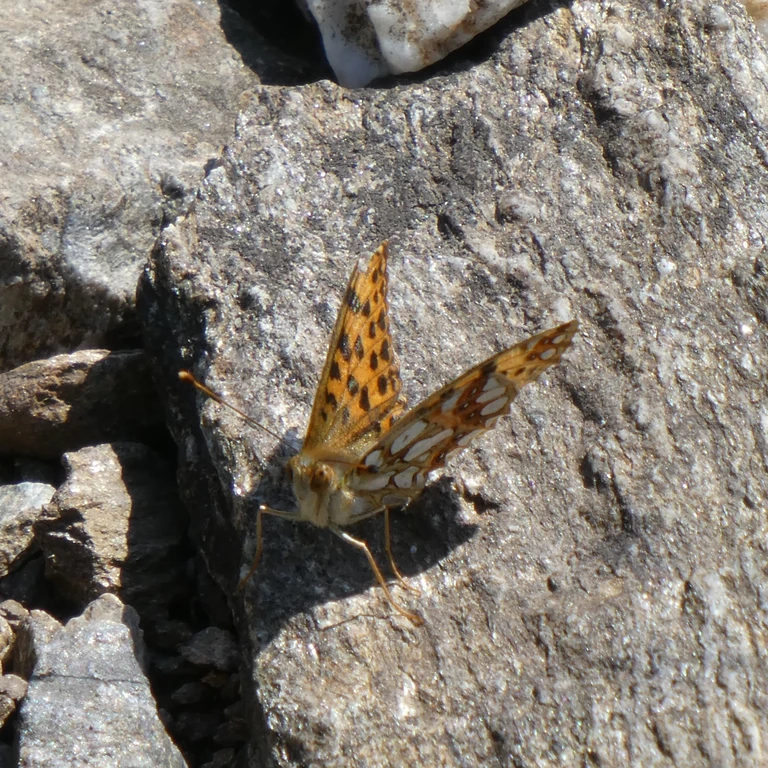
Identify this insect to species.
Issoria lathonia
